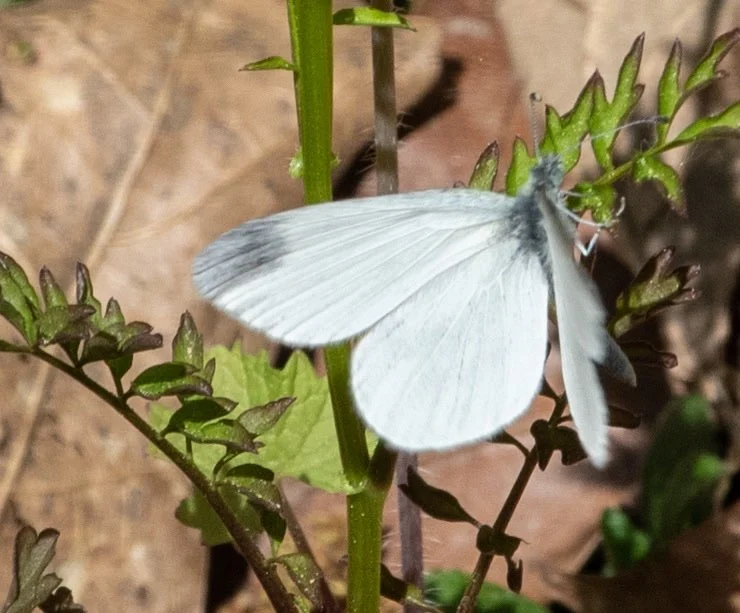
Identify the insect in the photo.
Leptidea sinapis/juvernica
